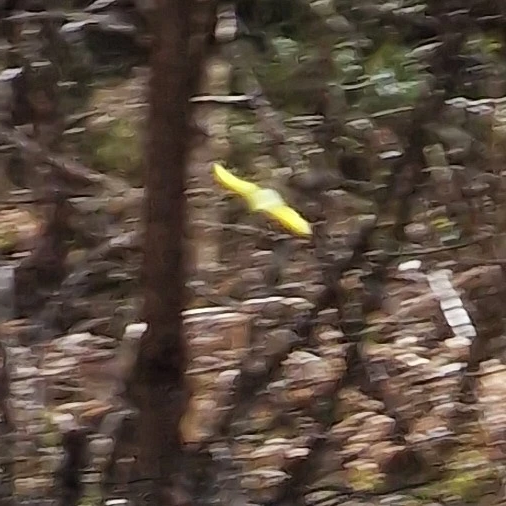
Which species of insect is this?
Gonepteryx rhamni
